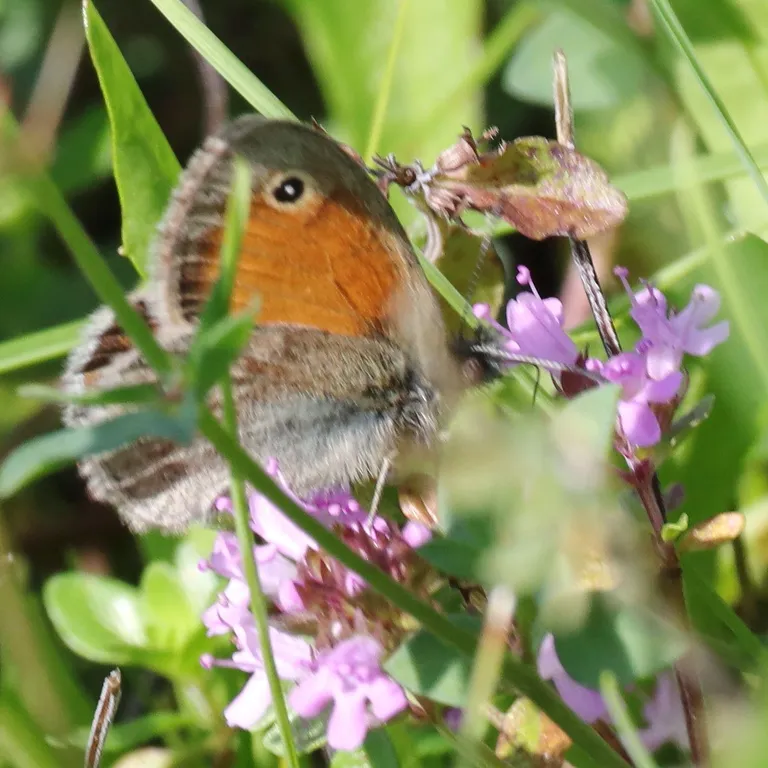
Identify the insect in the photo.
Coenonympha pamphilus
